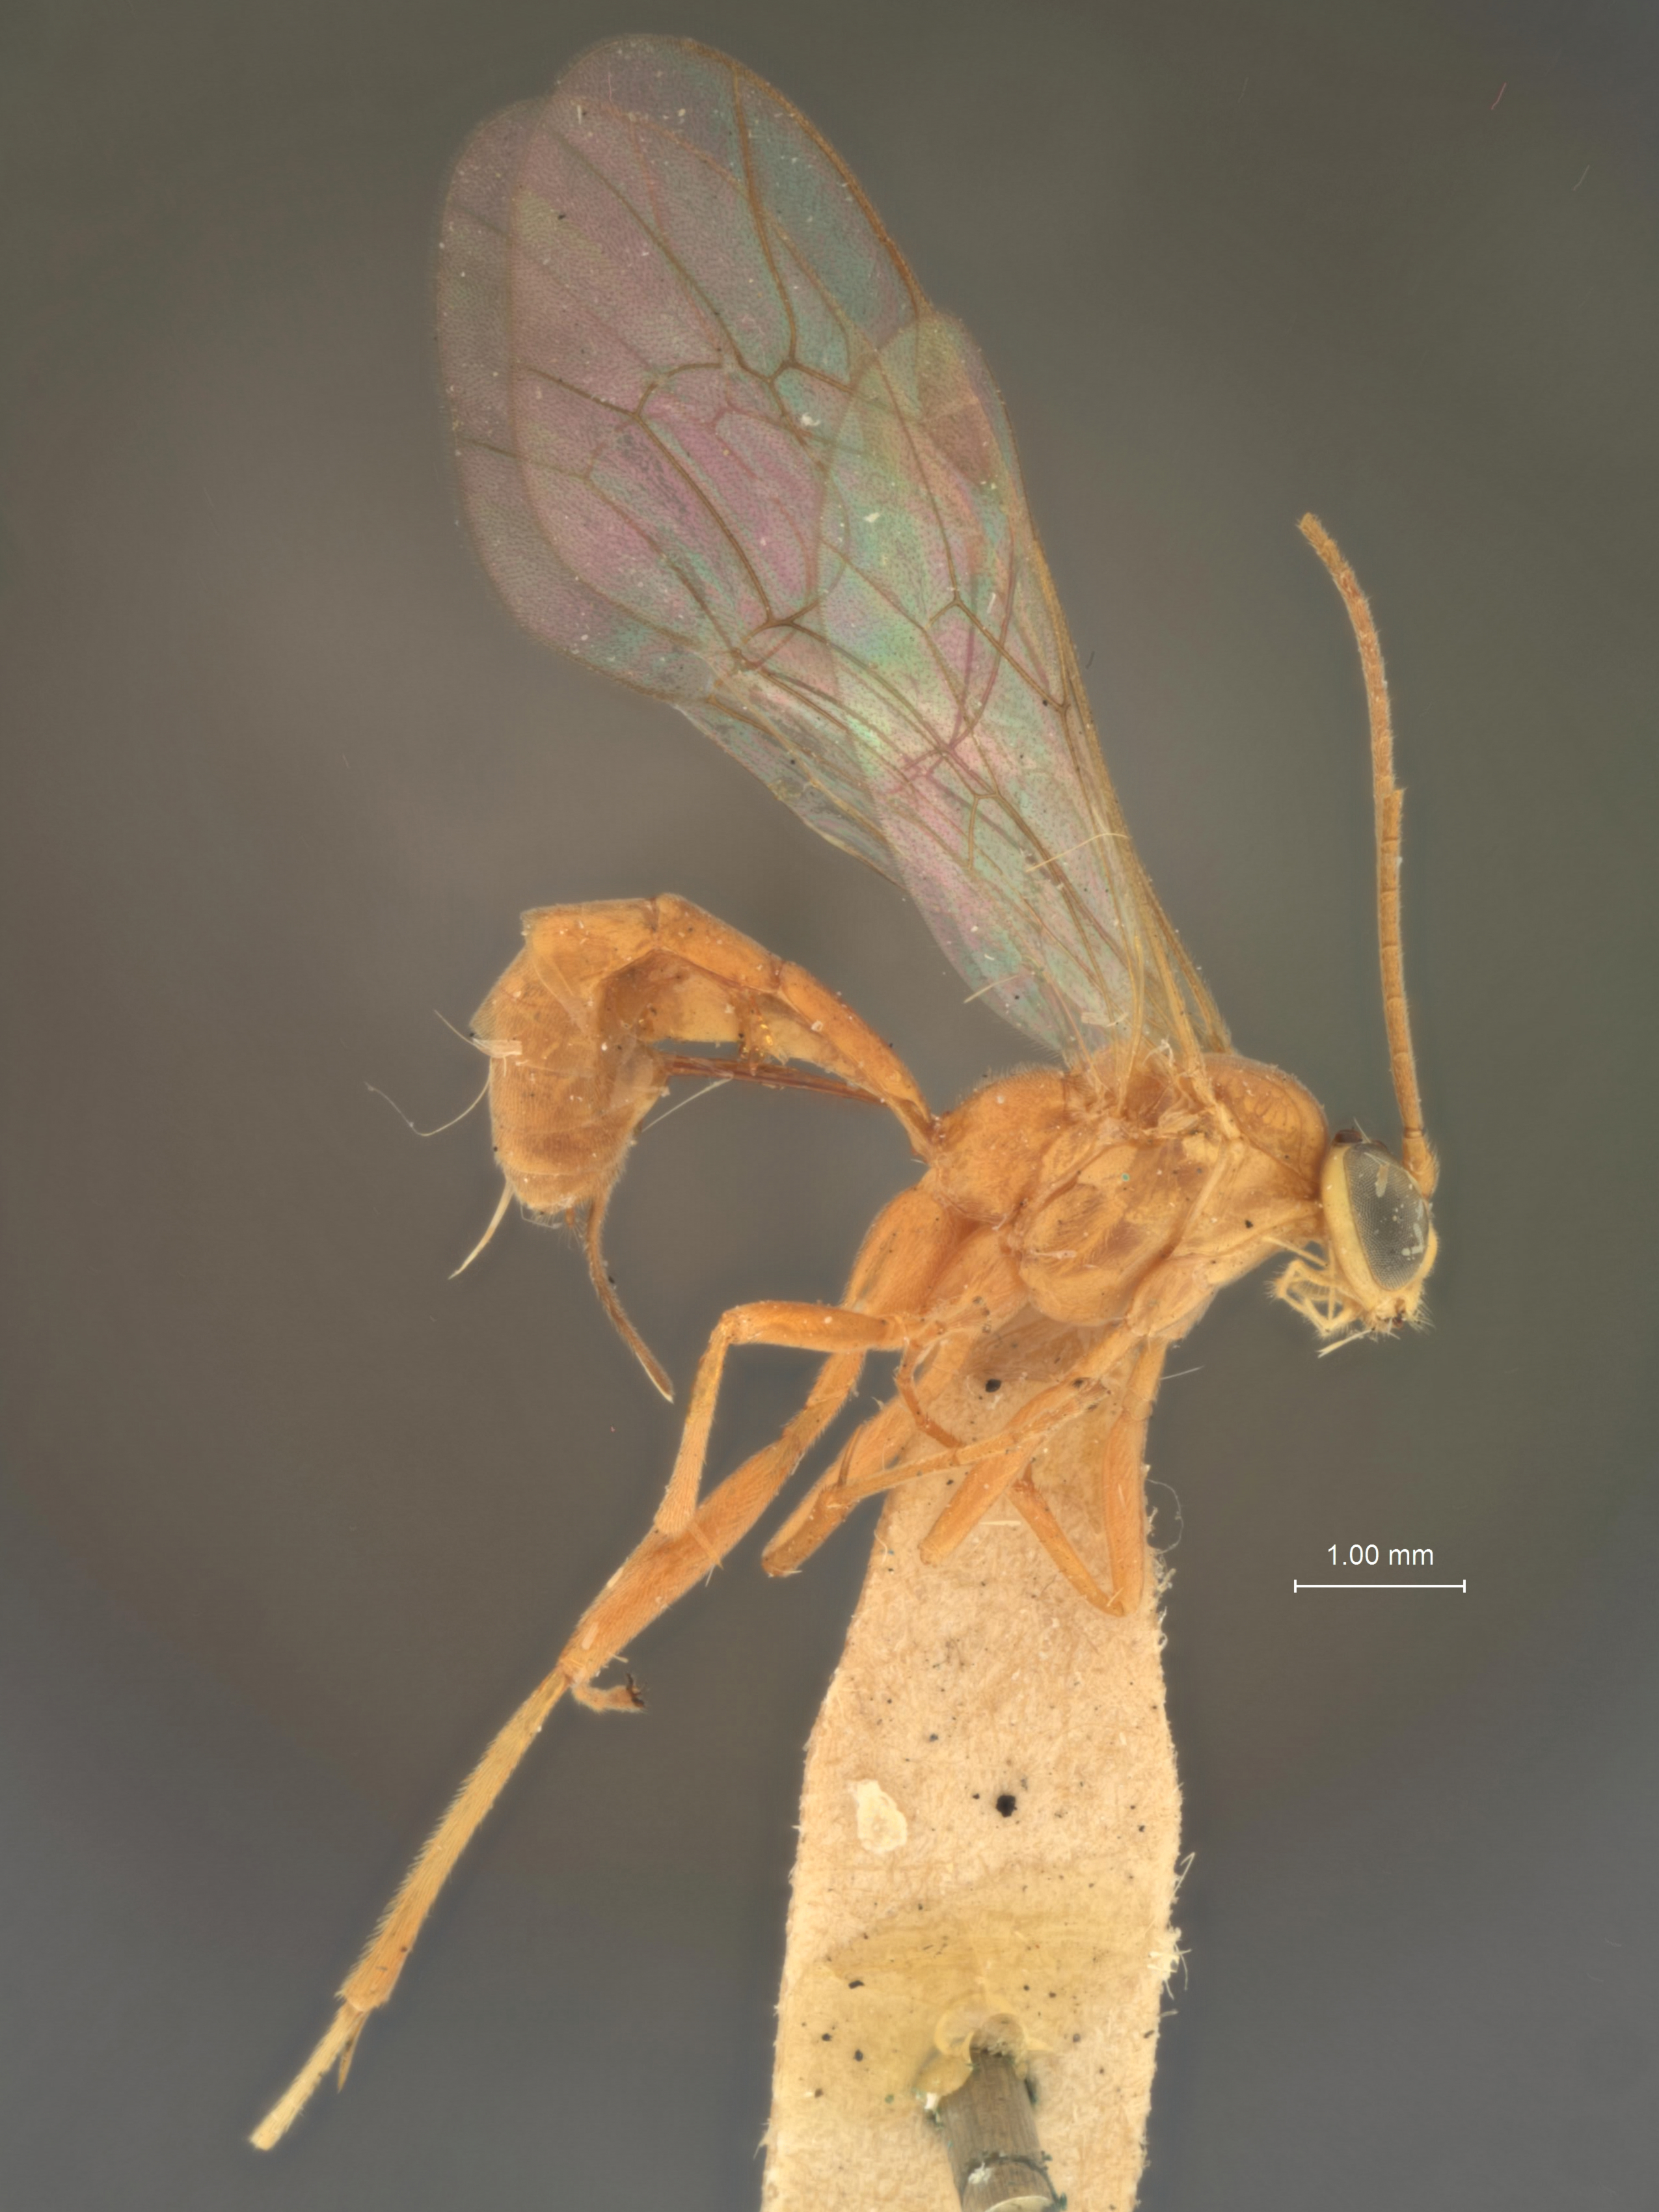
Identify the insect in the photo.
Parabates monticola
